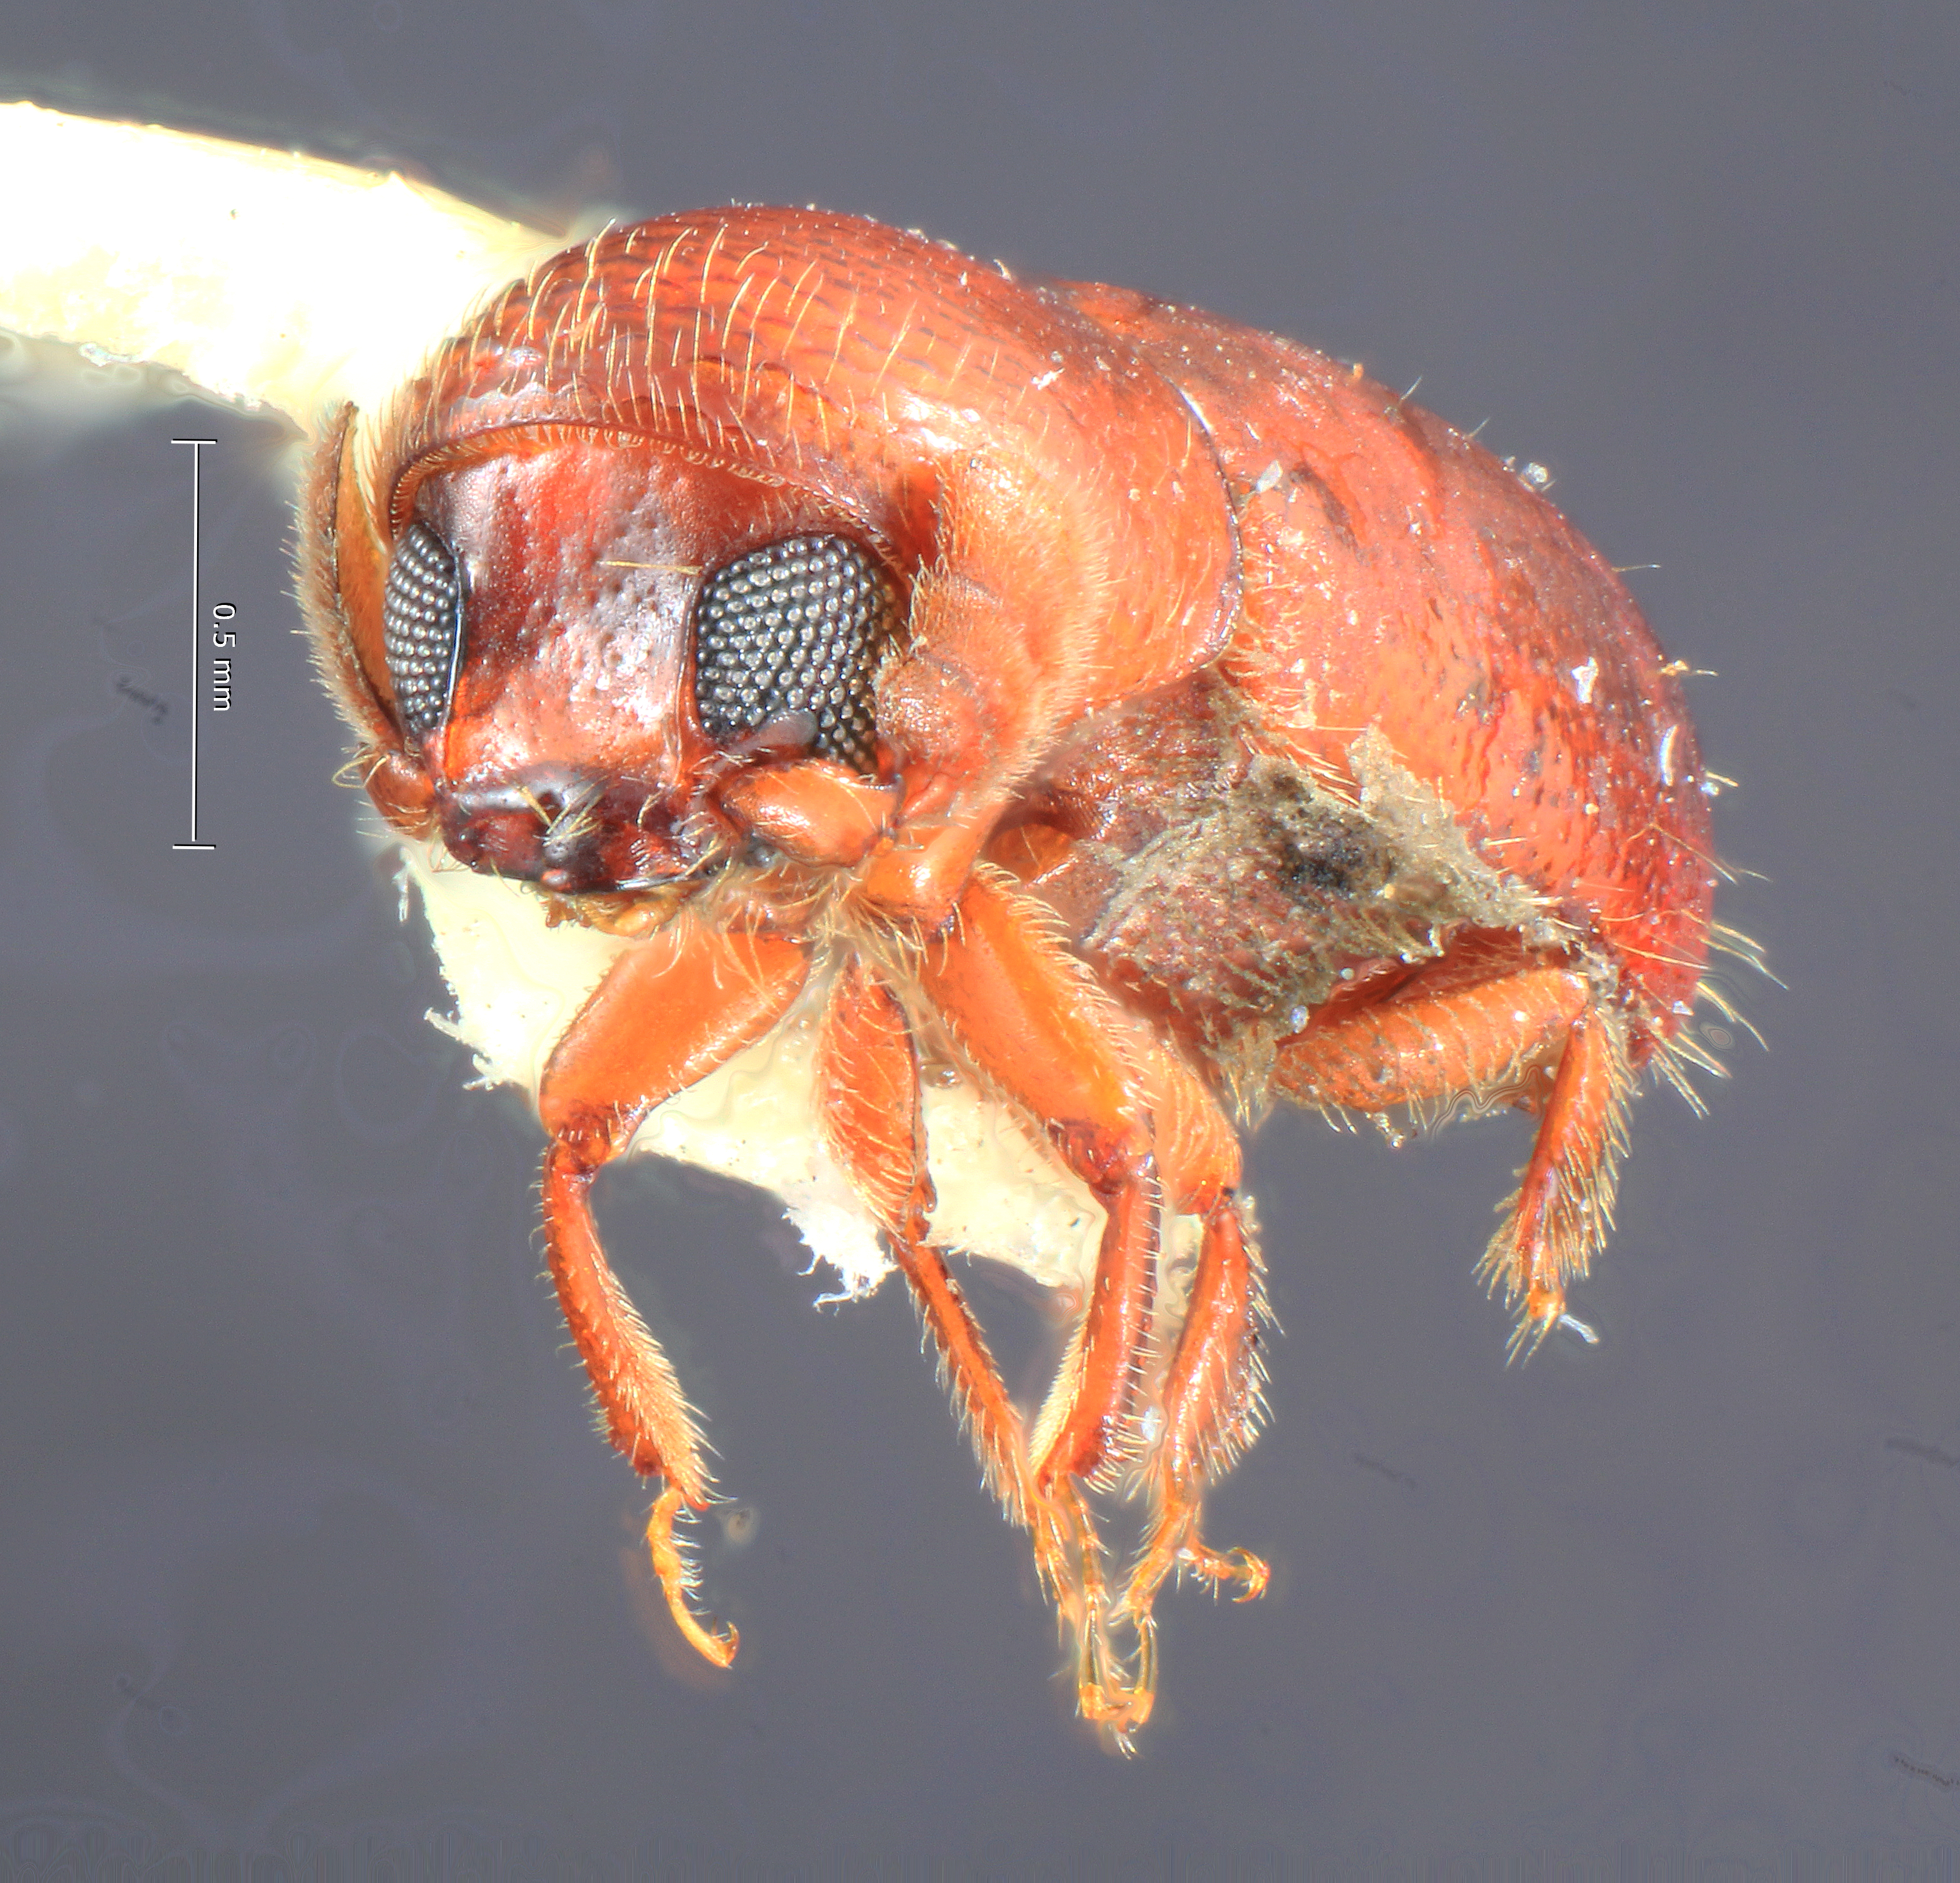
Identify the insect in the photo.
Corthylus redtenbacheri
